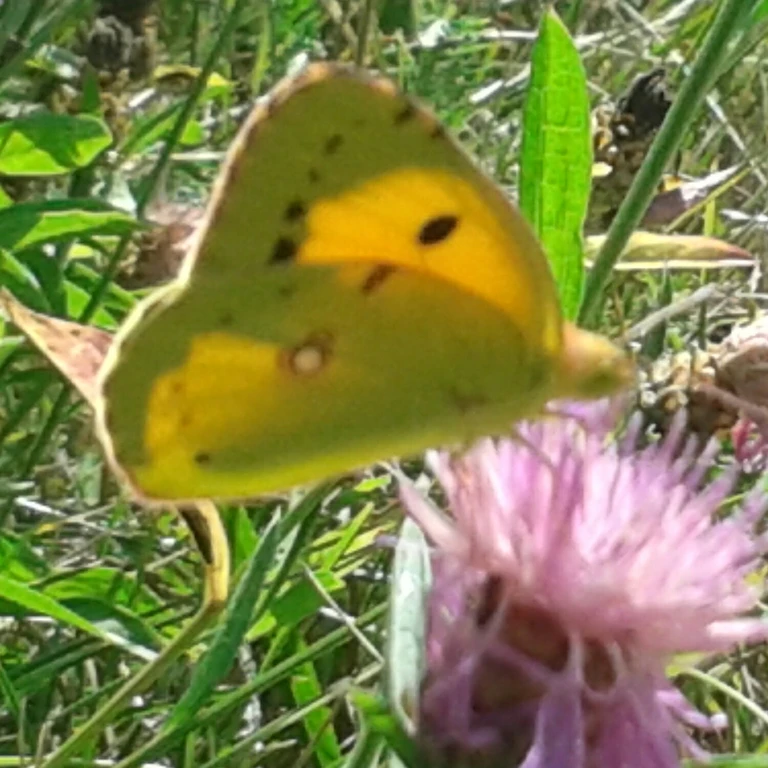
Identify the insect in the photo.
Colias croceus
